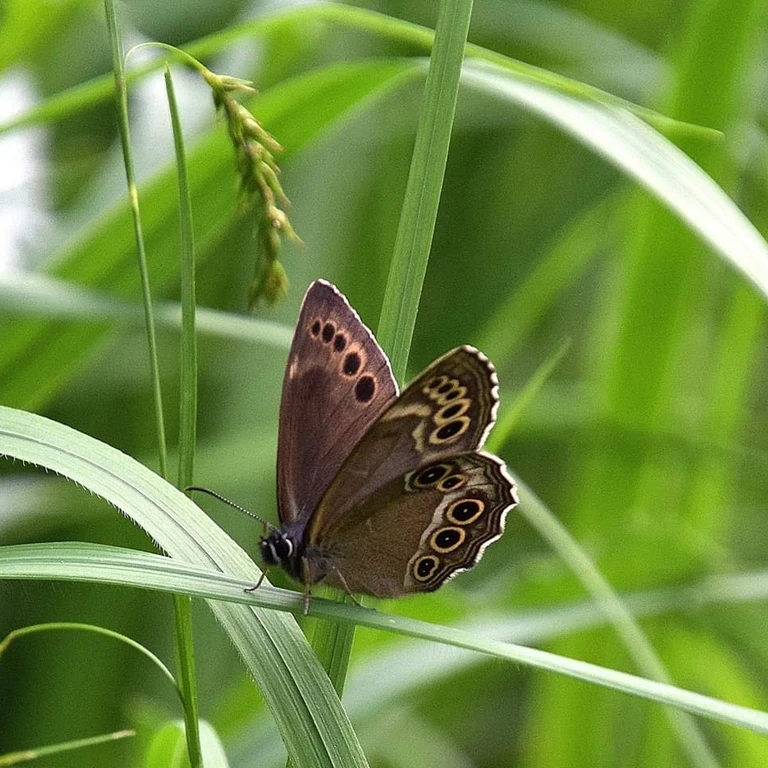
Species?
Lopinga achine (also Pararge achine)
